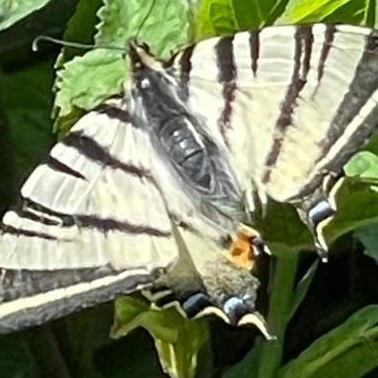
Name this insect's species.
Iphiclides podalirius
